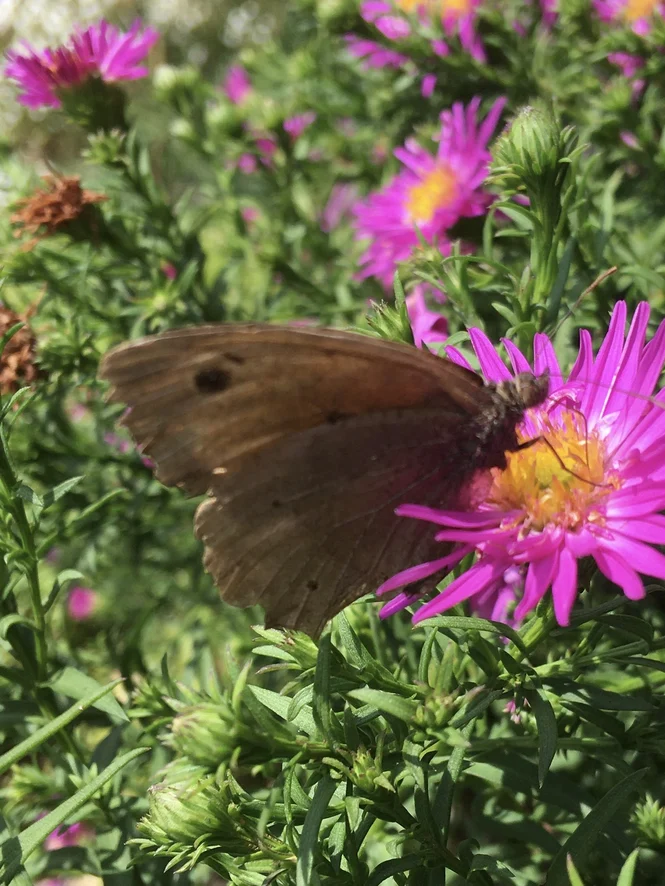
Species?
Maniola jurtina
